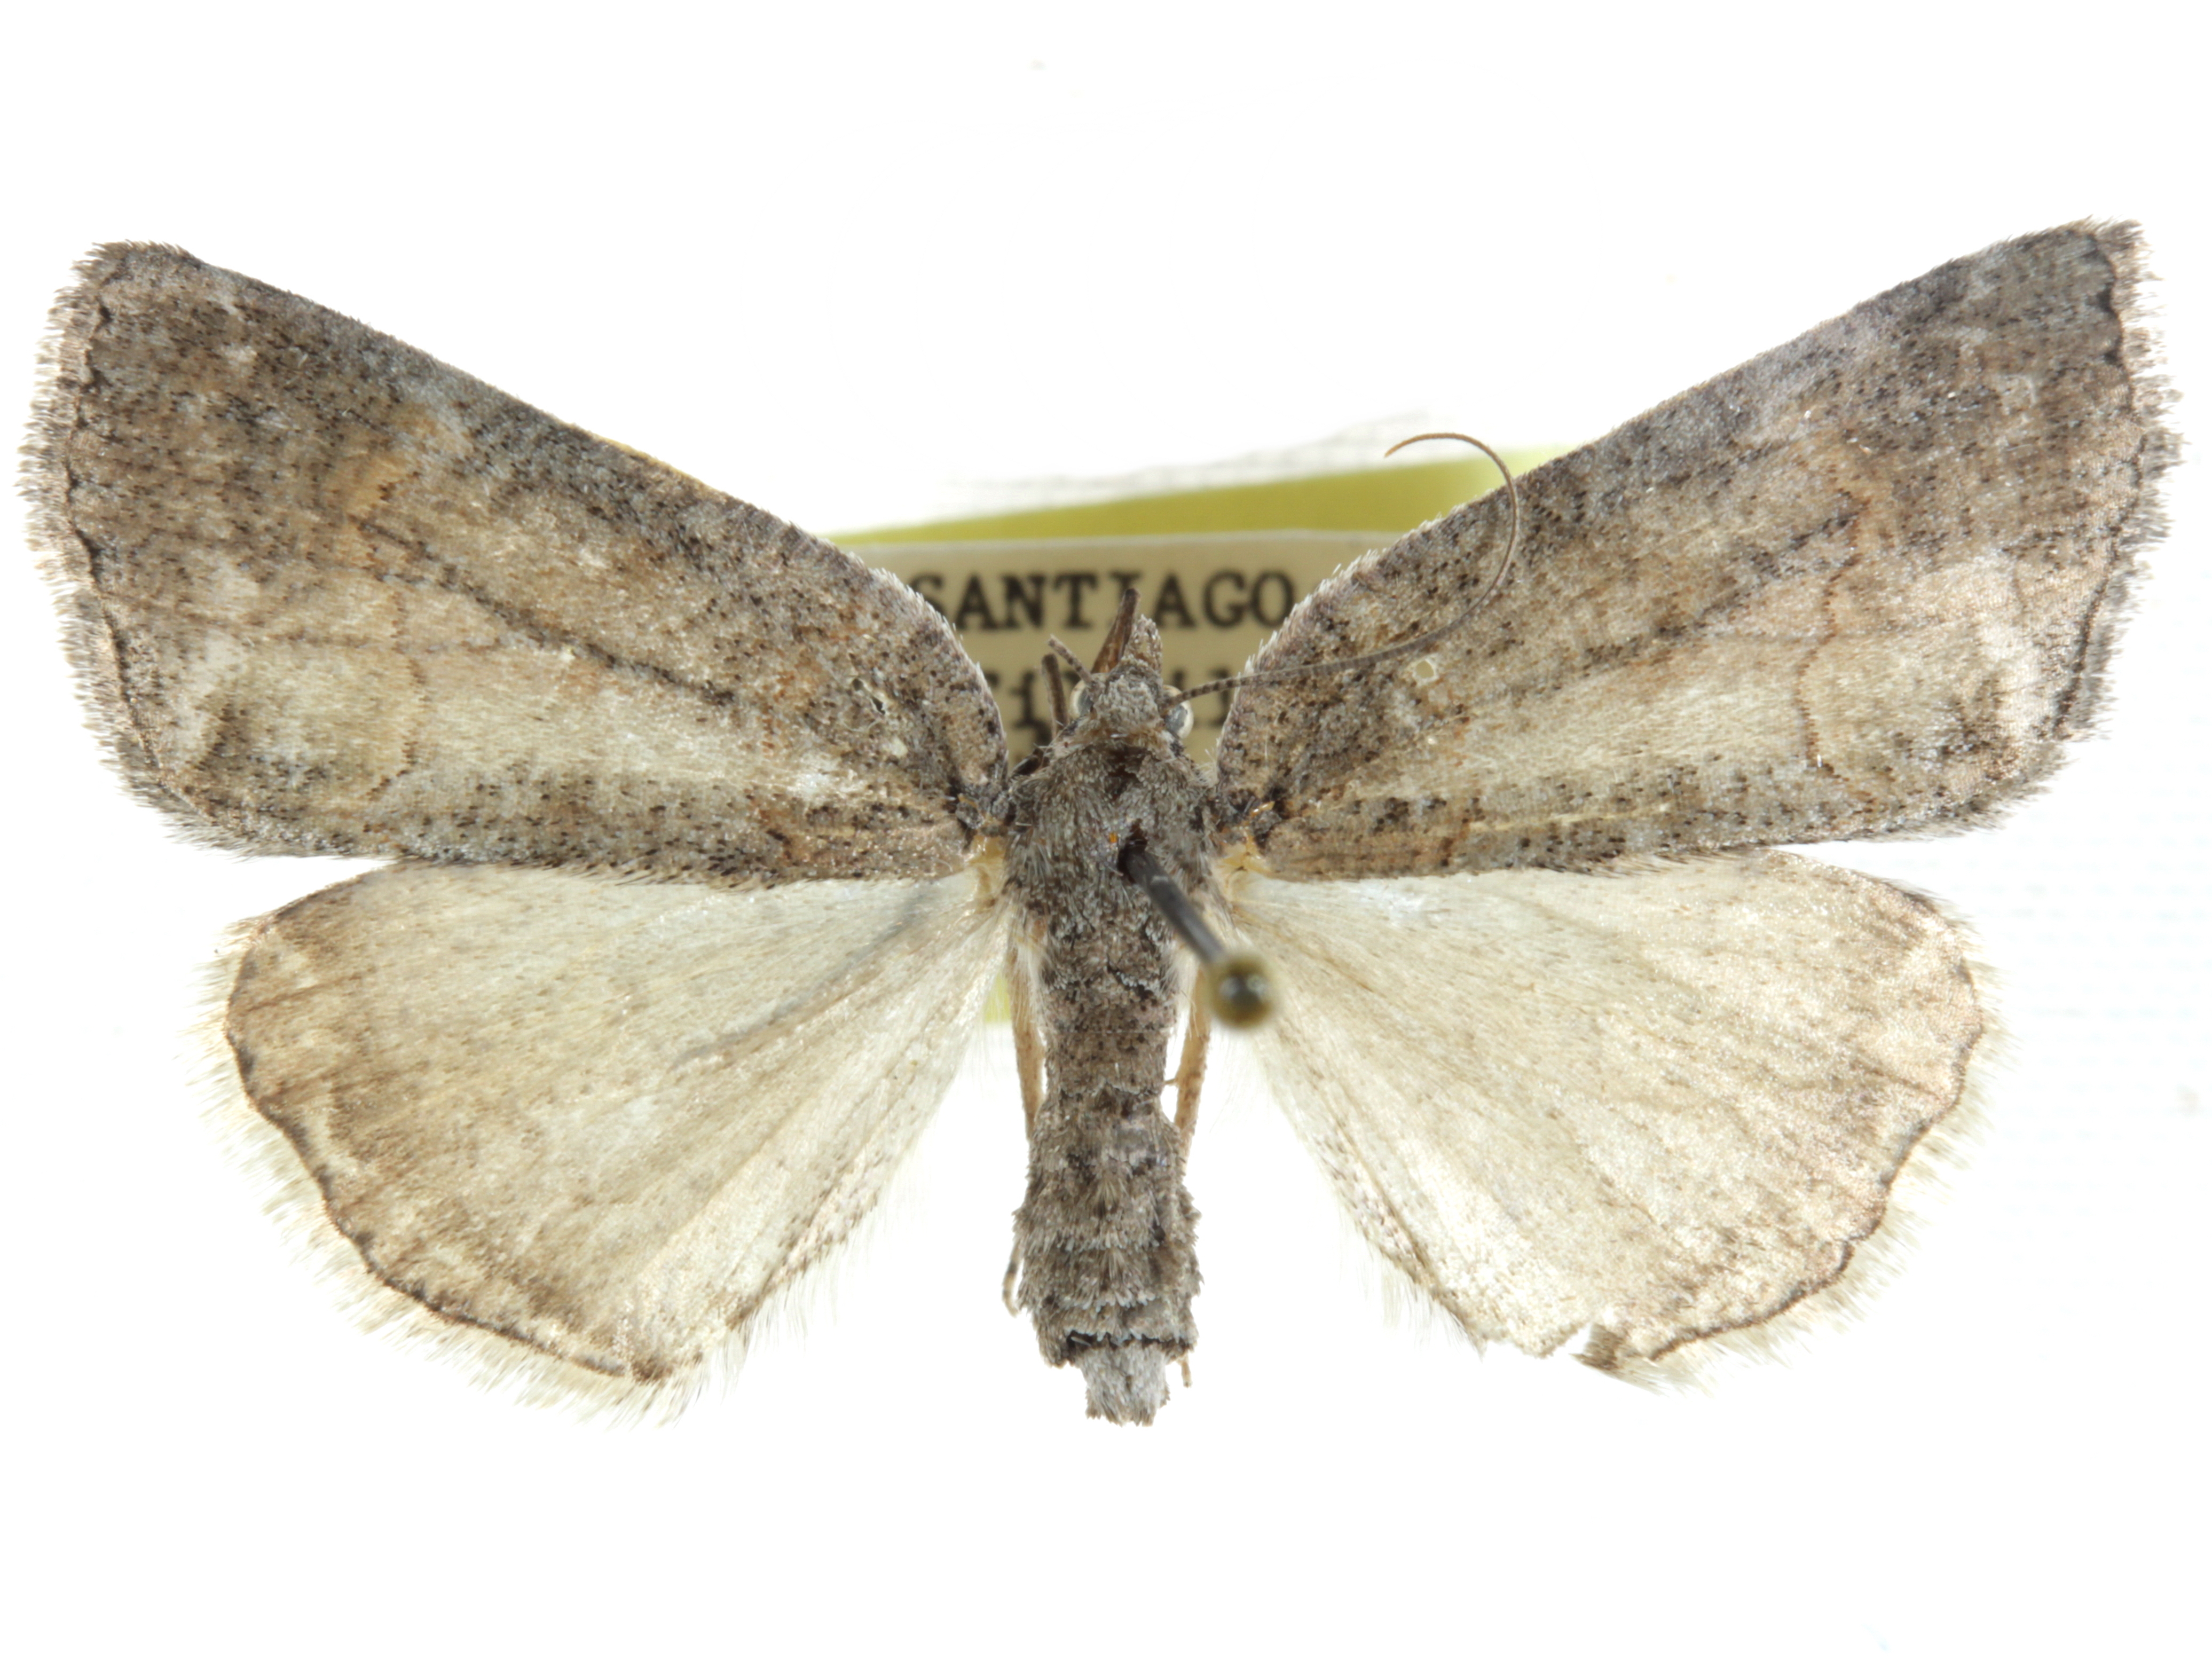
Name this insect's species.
Hemiloxia maditata
